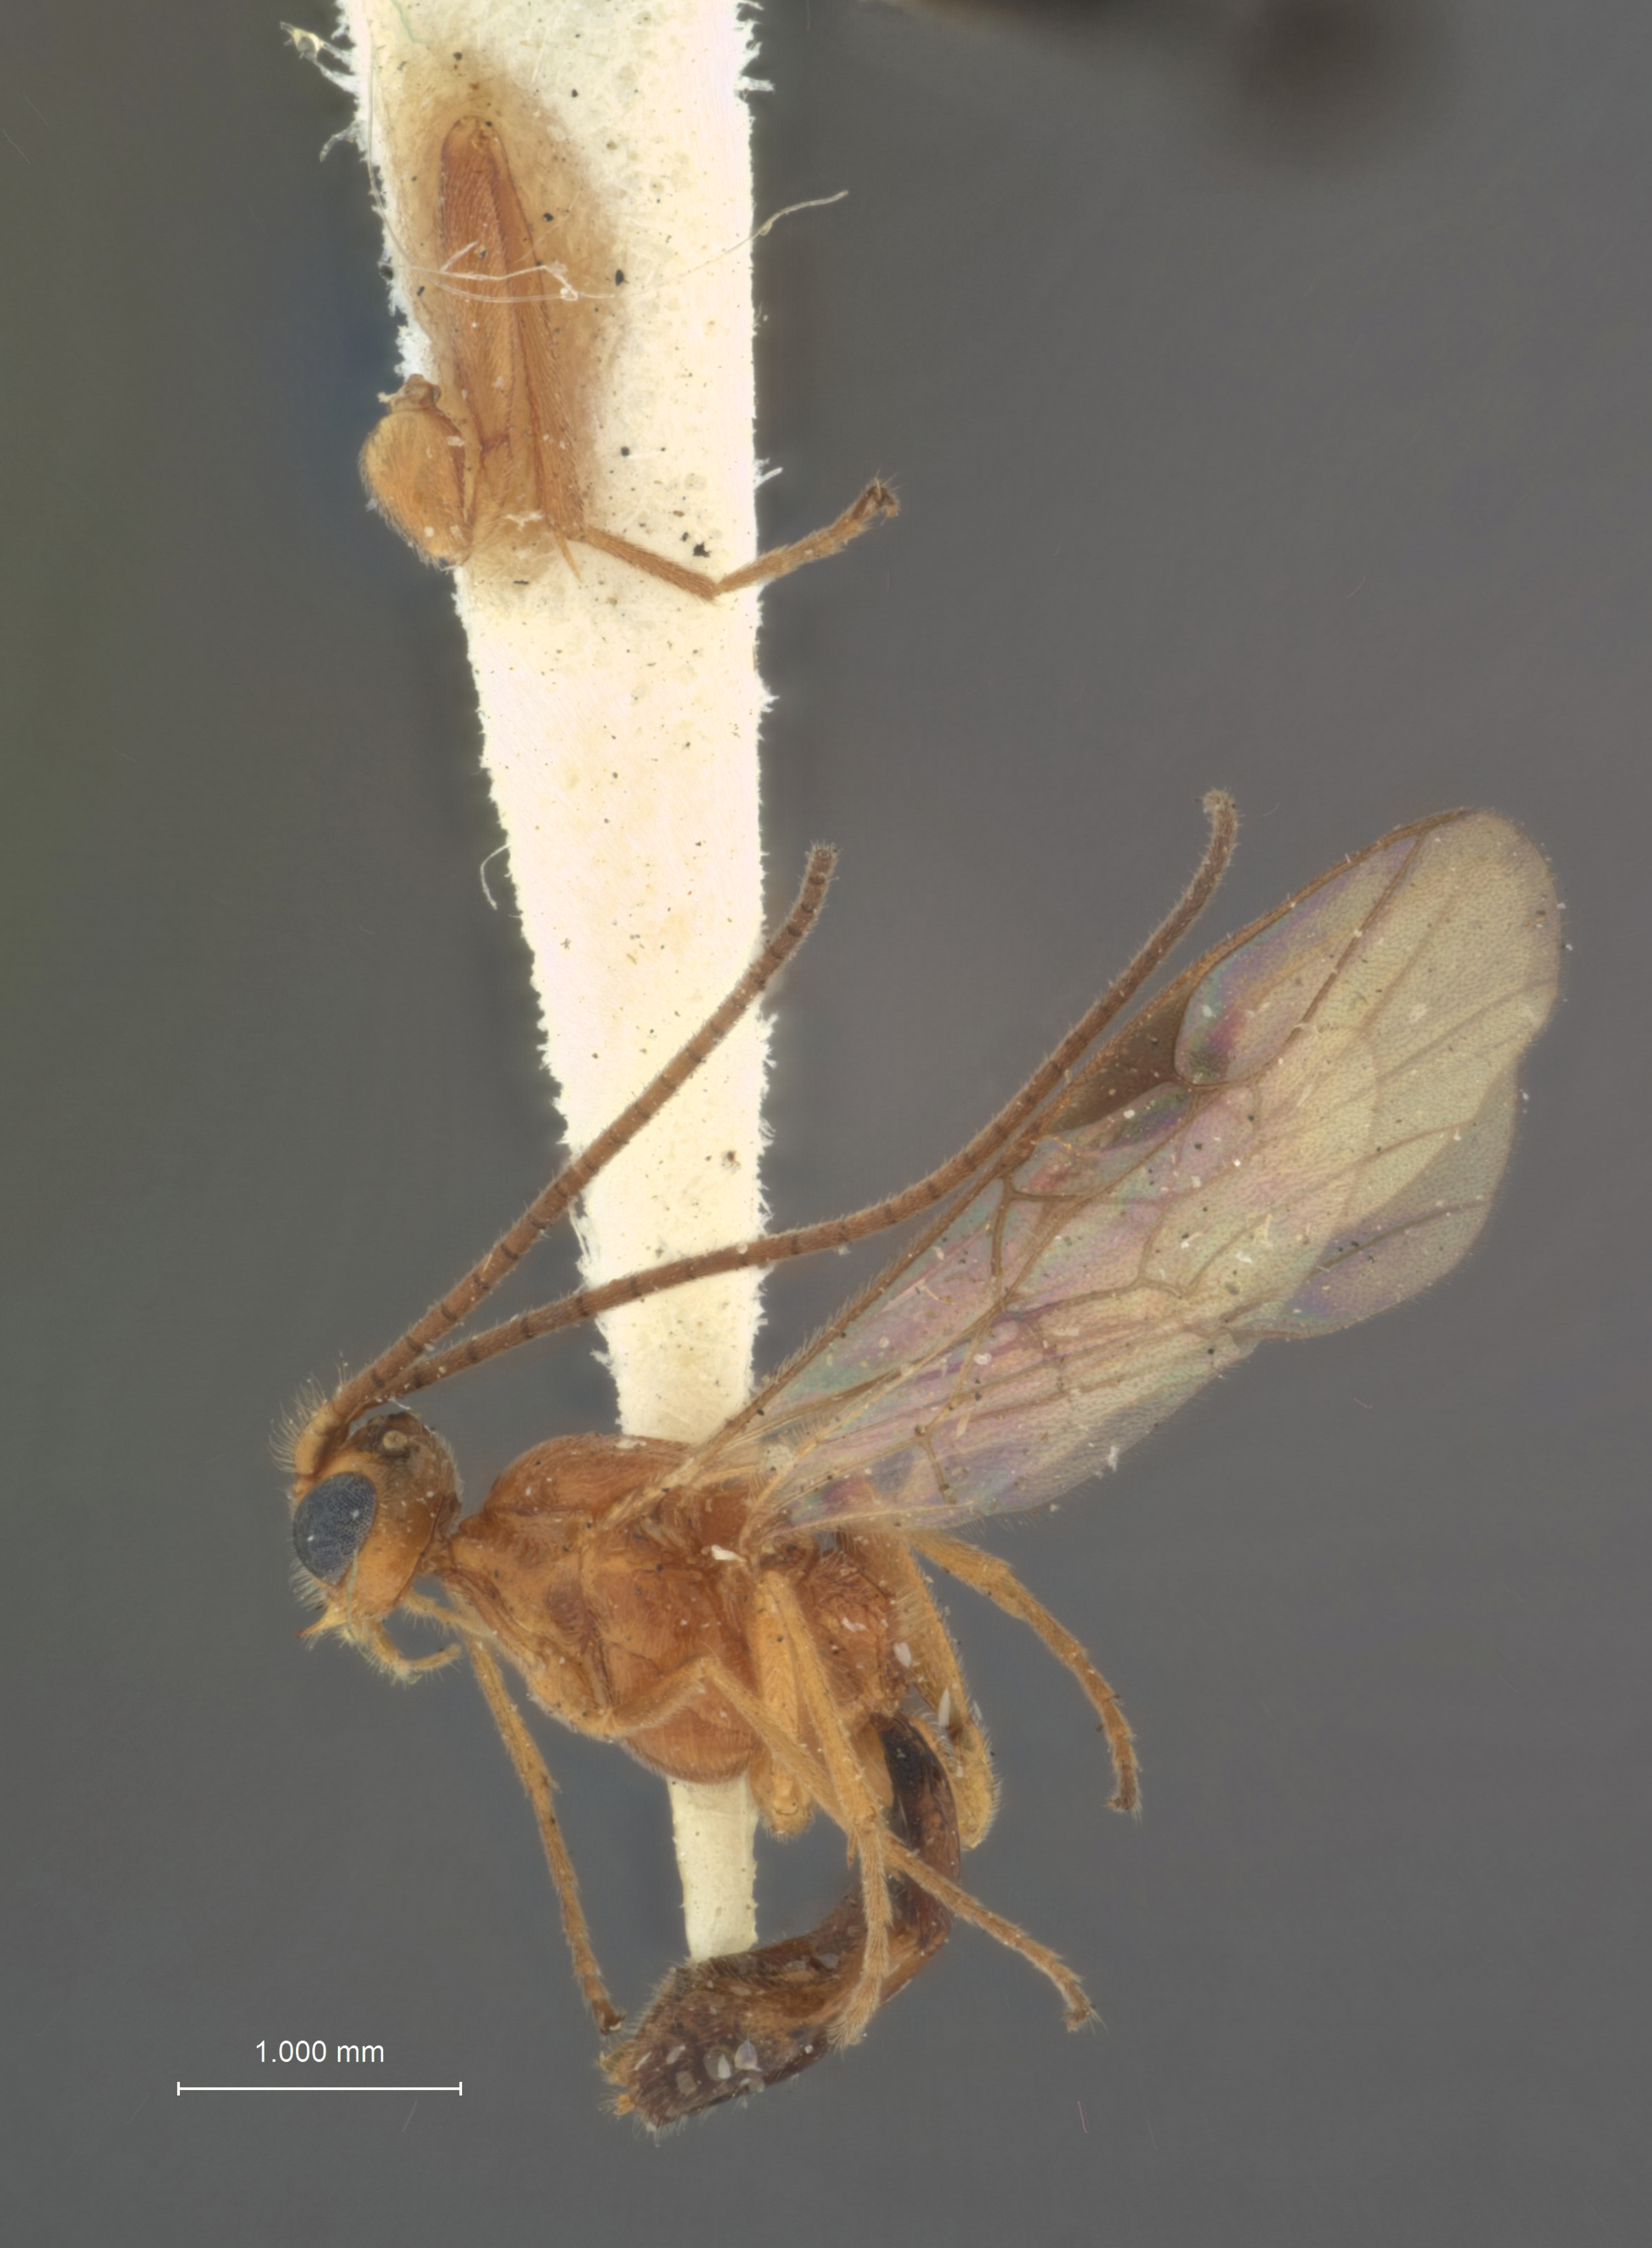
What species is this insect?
Meteorus petiolariferus
